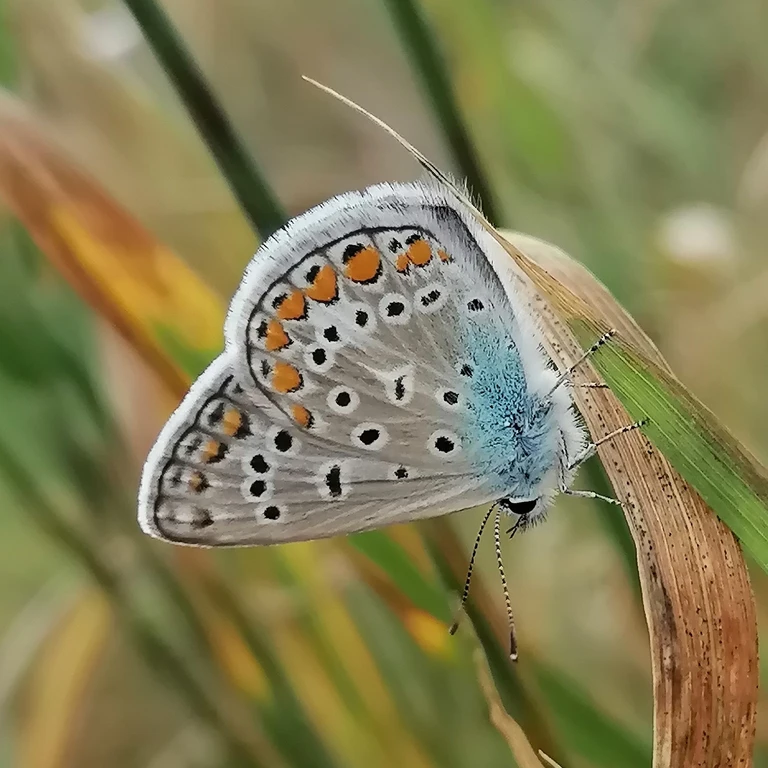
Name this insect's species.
Polyommatus icarus
